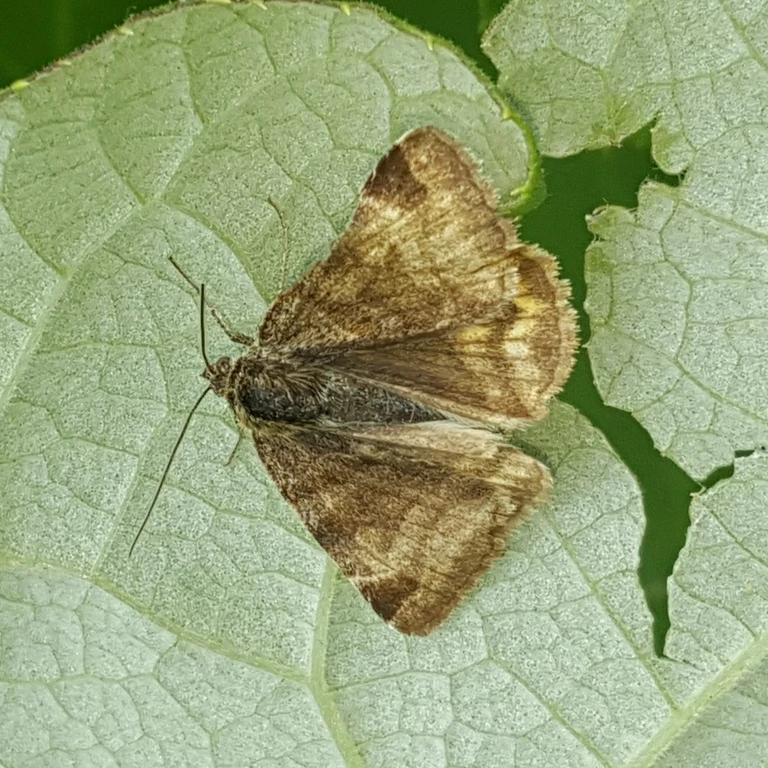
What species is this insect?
Euclidia glyphica
